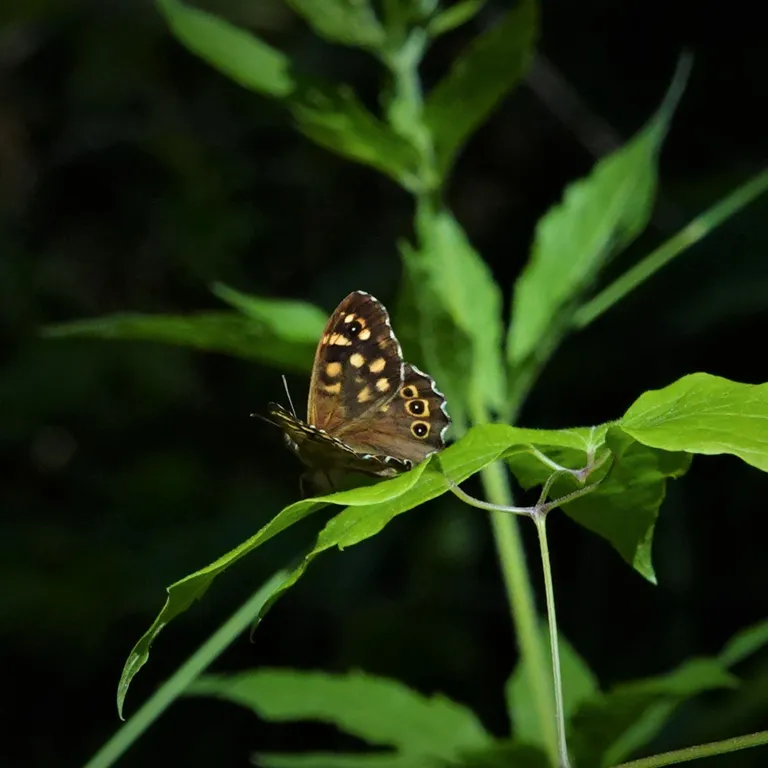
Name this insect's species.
Pararge aegeria
